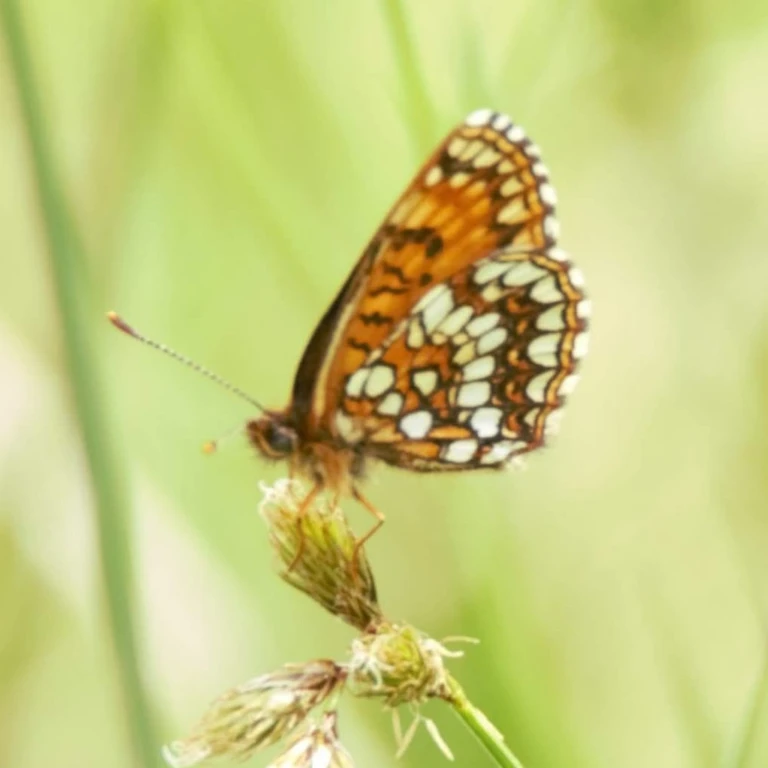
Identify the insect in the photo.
Melitaea diamina
